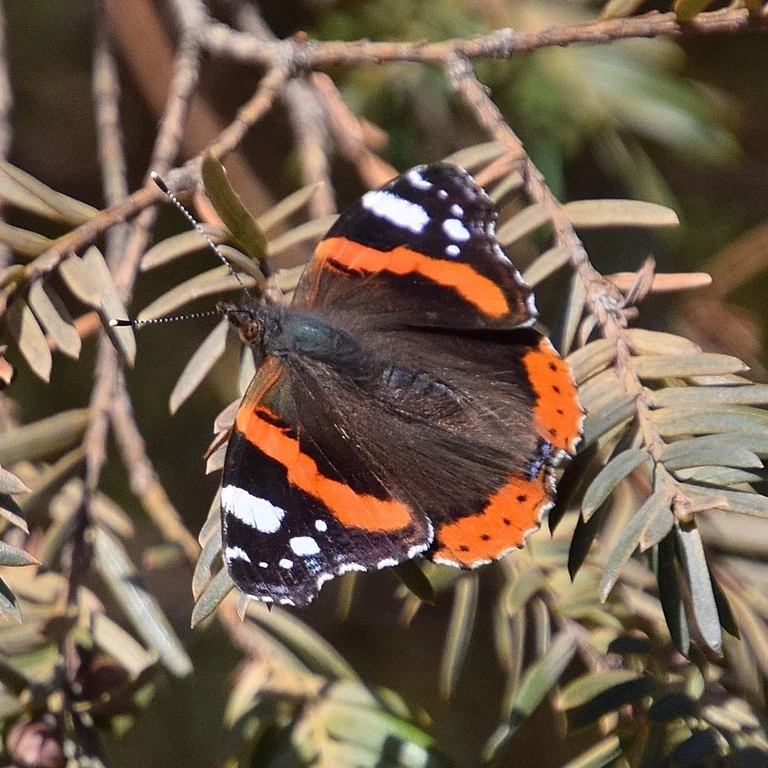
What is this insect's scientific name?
Vanessa atalanta
